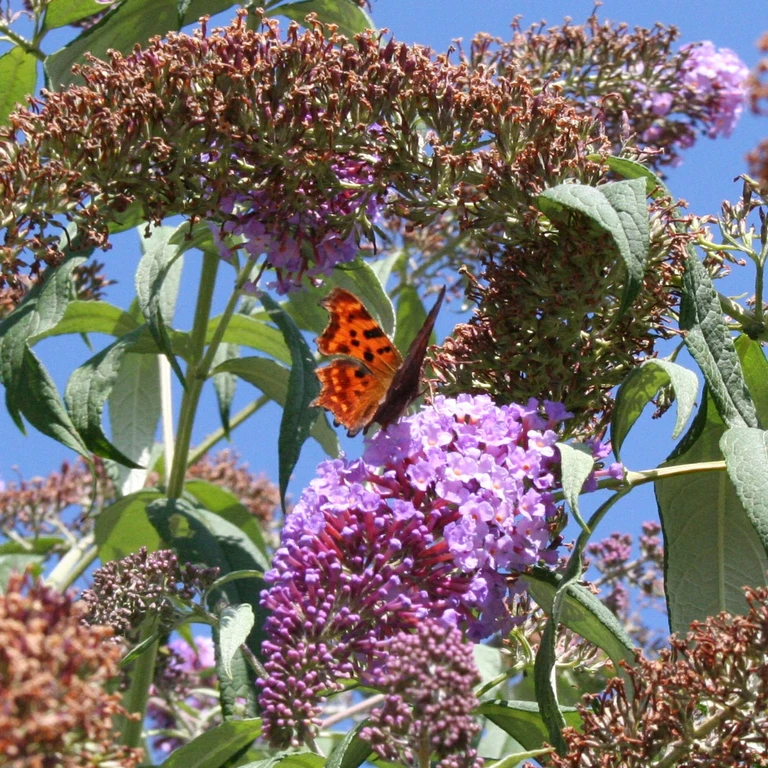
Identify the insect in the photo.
Polygonia c-album
